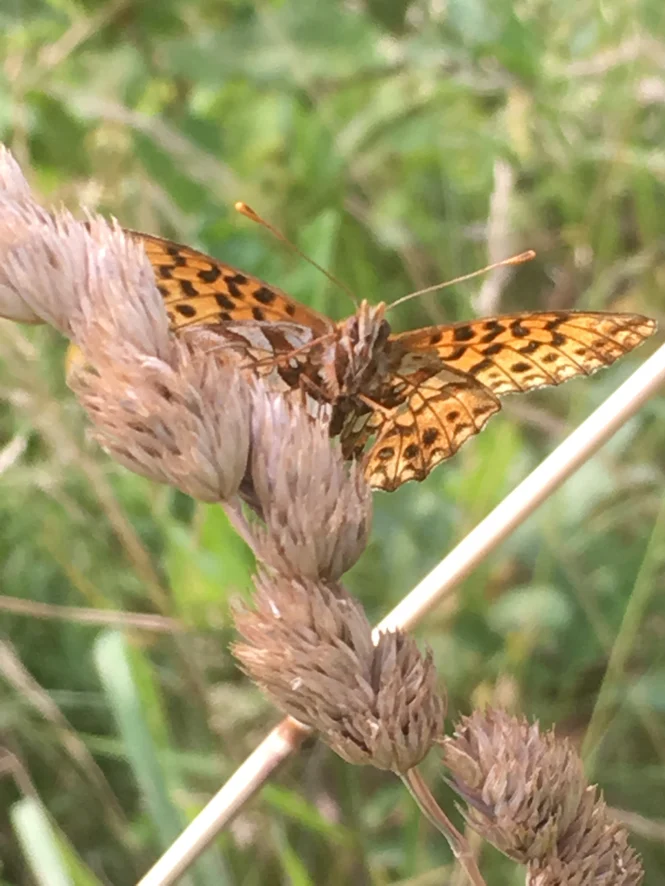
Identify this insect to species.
Boloria dia
